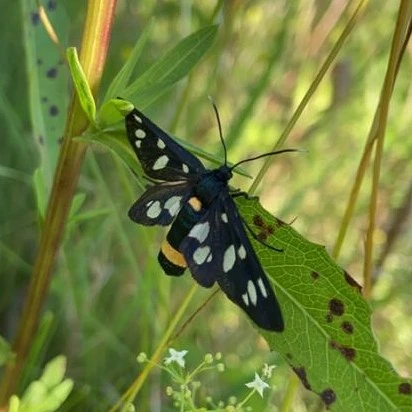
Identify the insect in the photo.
Amata phegea
